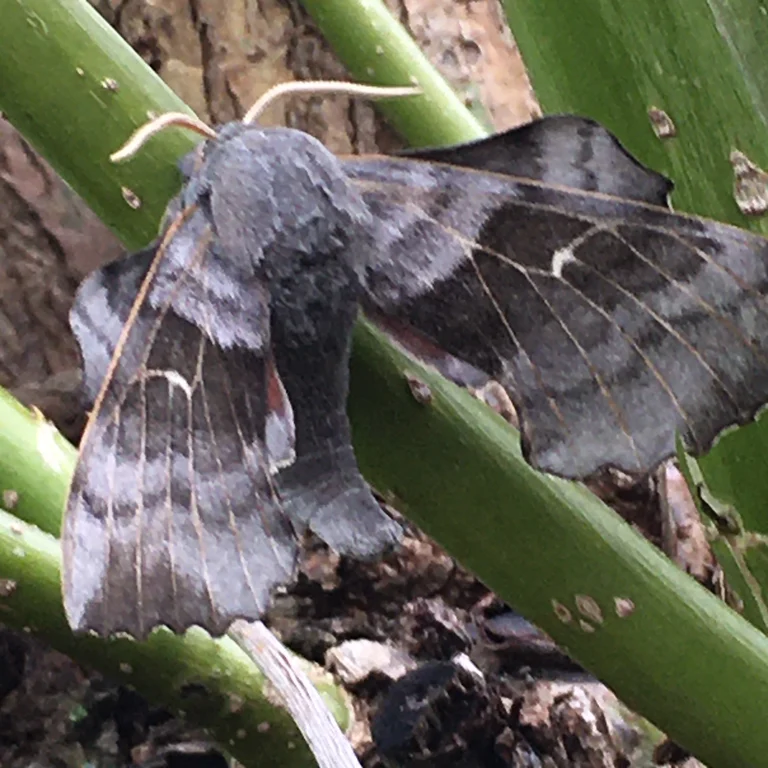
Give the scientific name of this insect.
Laothoe populi
